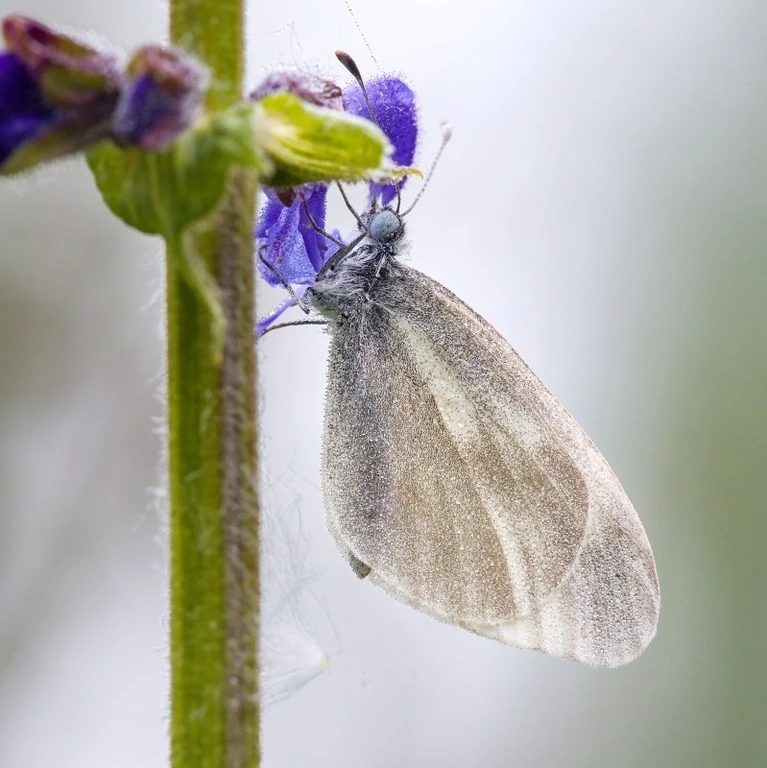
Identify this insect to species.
Leptidea sinapis/juvernica
